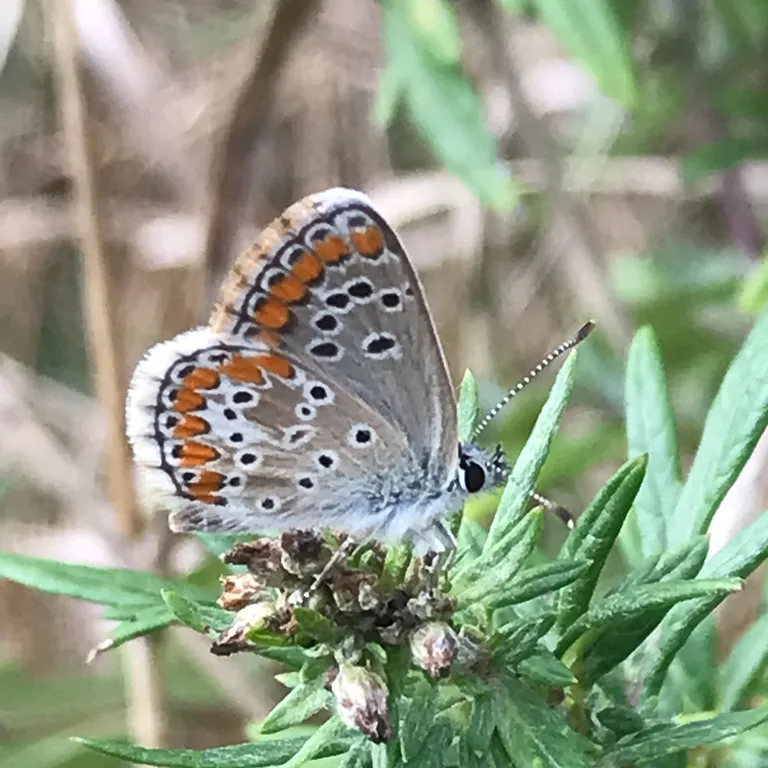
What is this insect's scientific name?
Aricia agestis/artaxerxes
